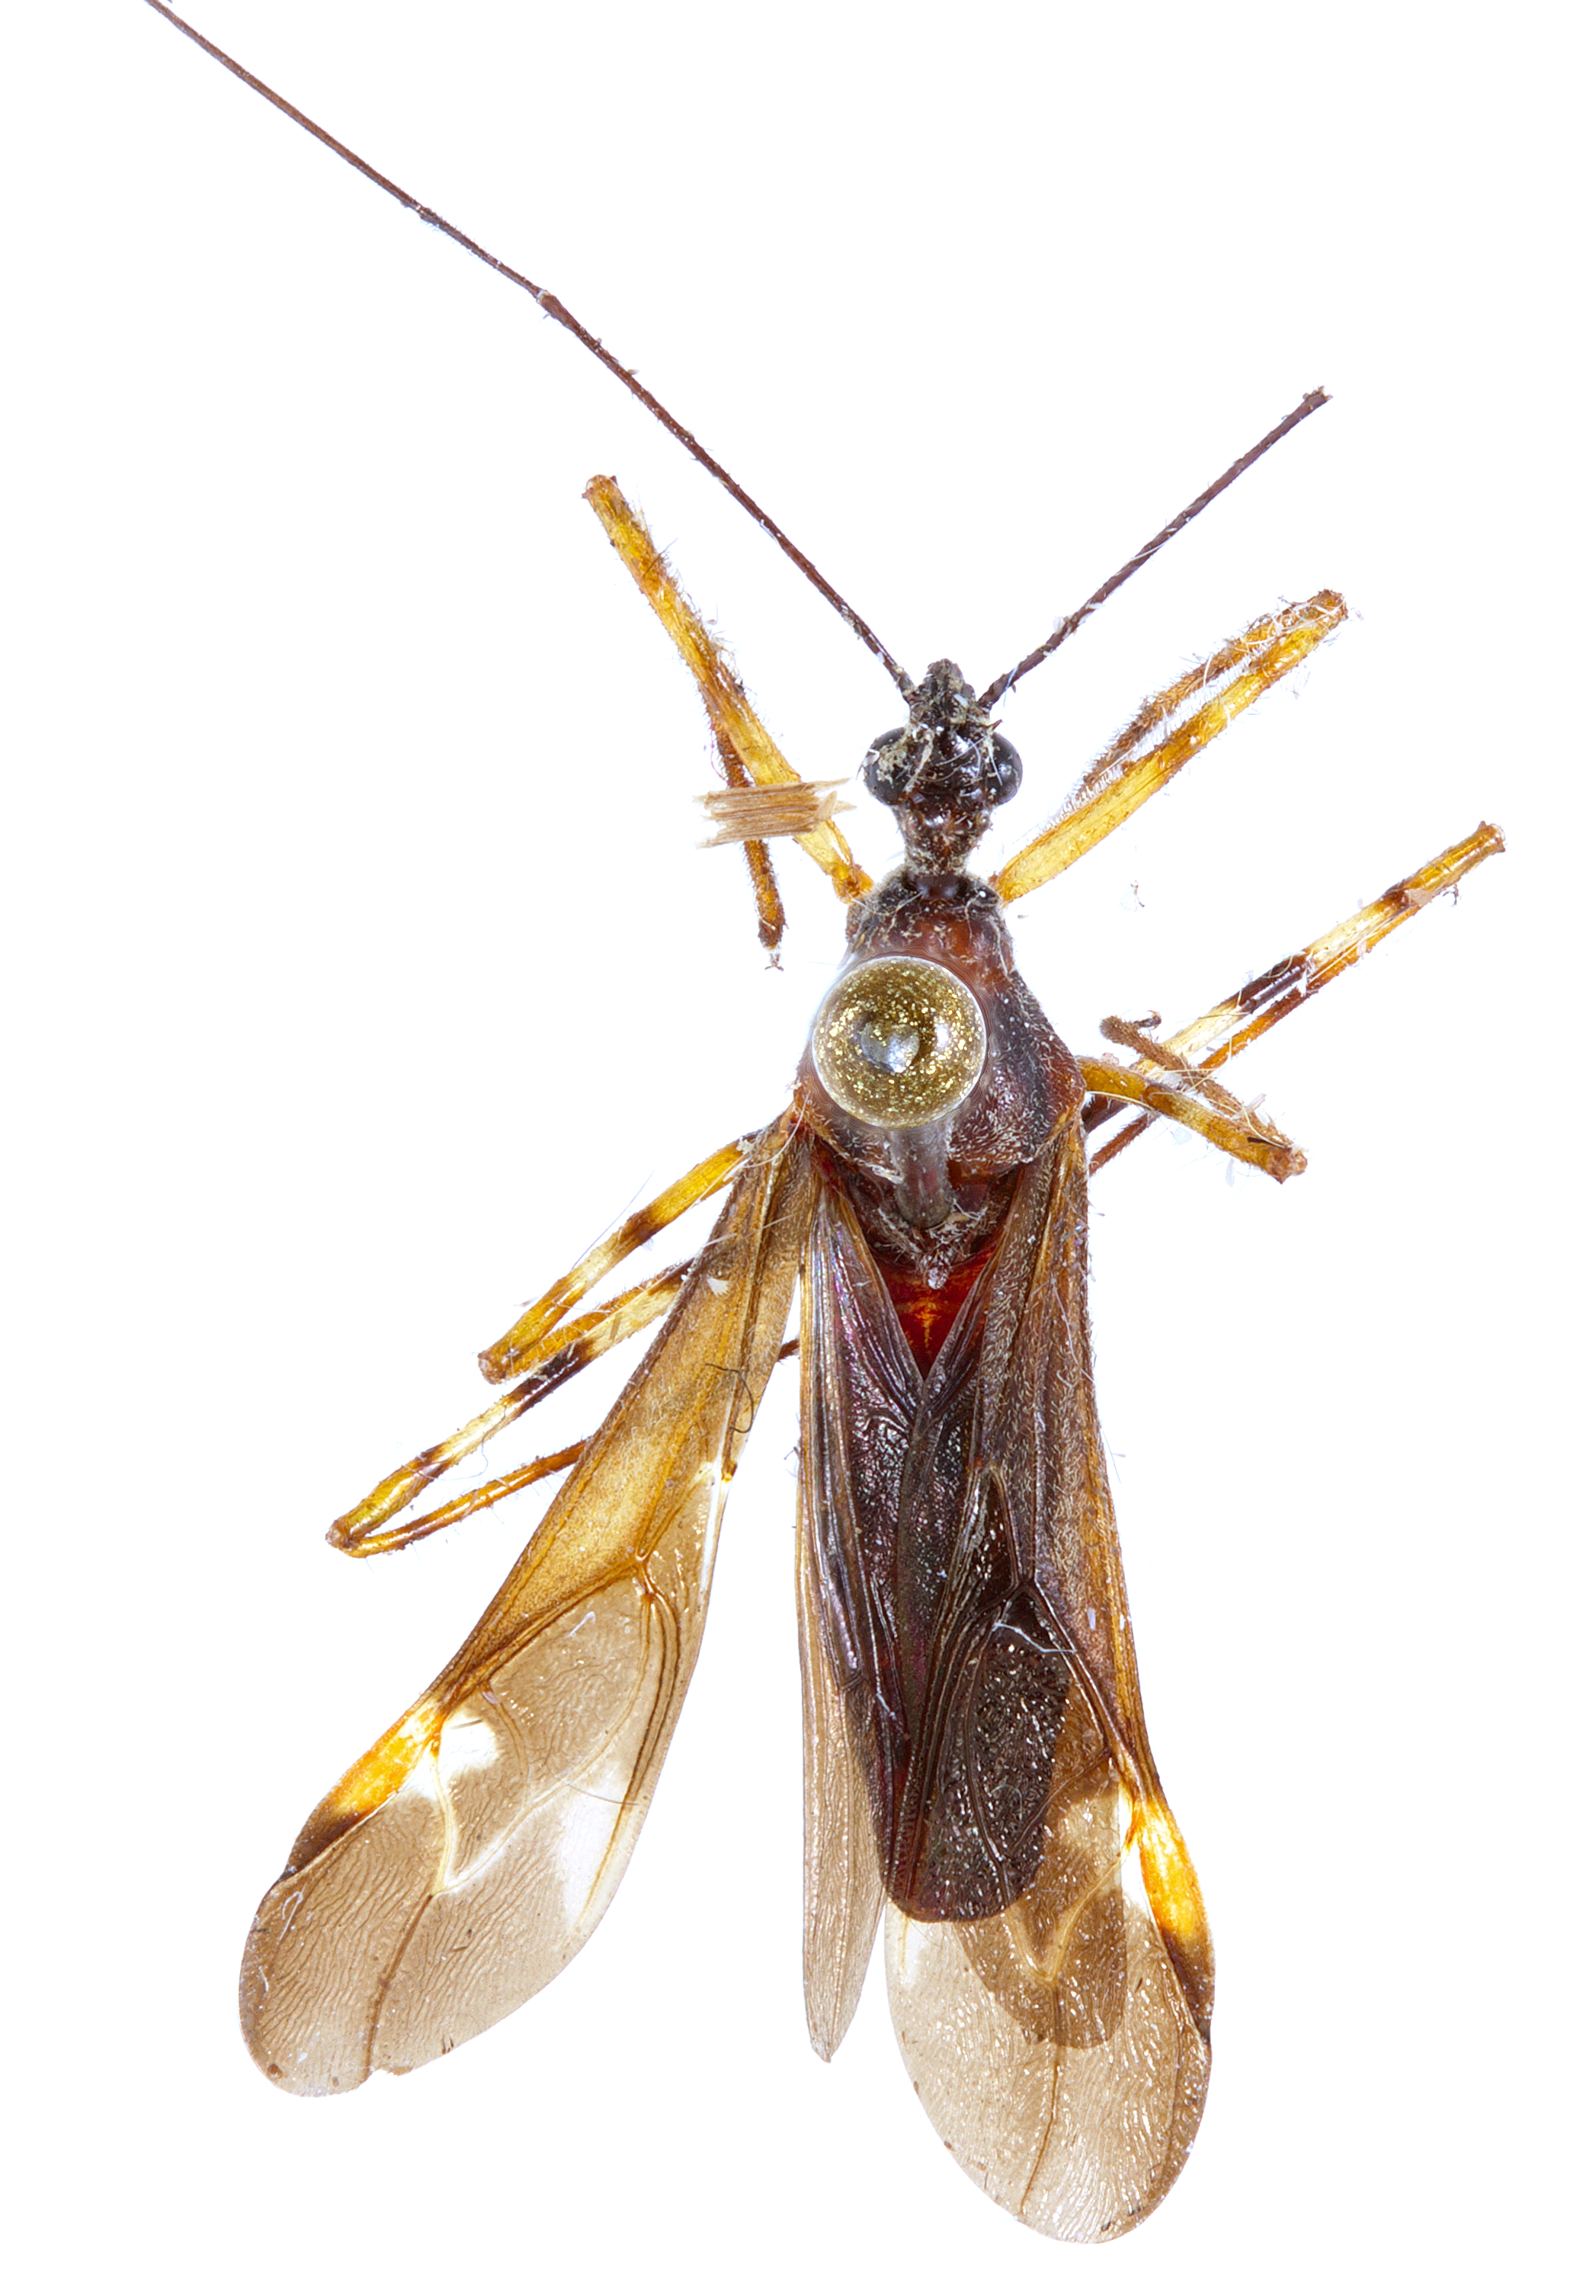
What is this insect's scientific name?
Graptocleptes gastricus
